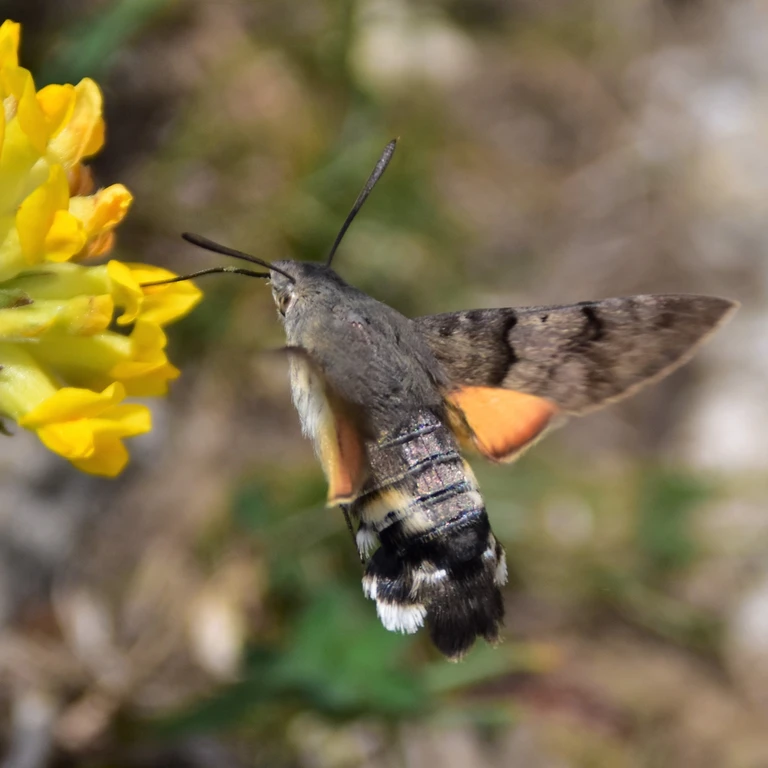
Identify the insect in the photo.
Macroglossum stellatarum
